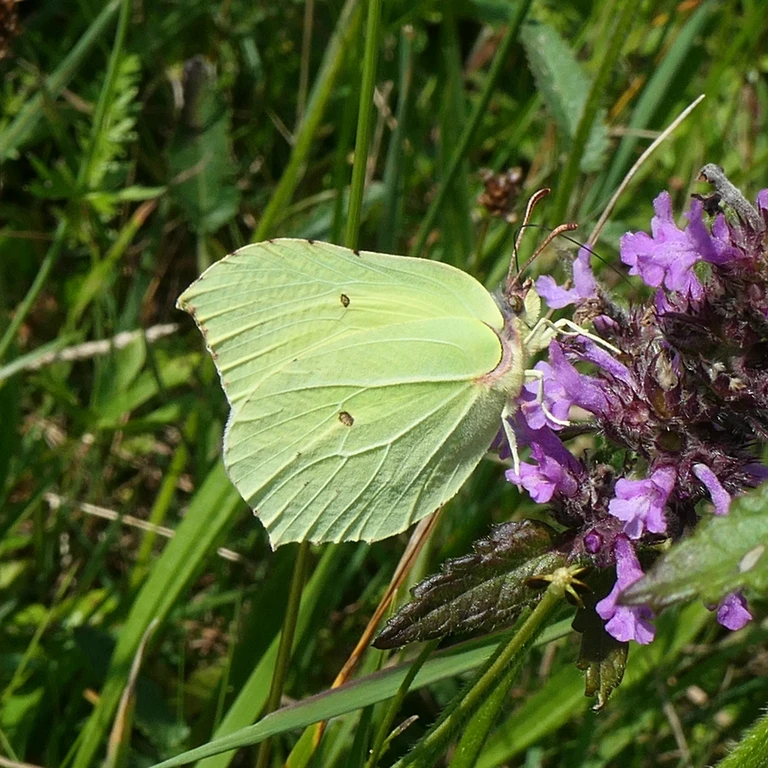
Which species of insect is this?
Gonepteryx rhamni
